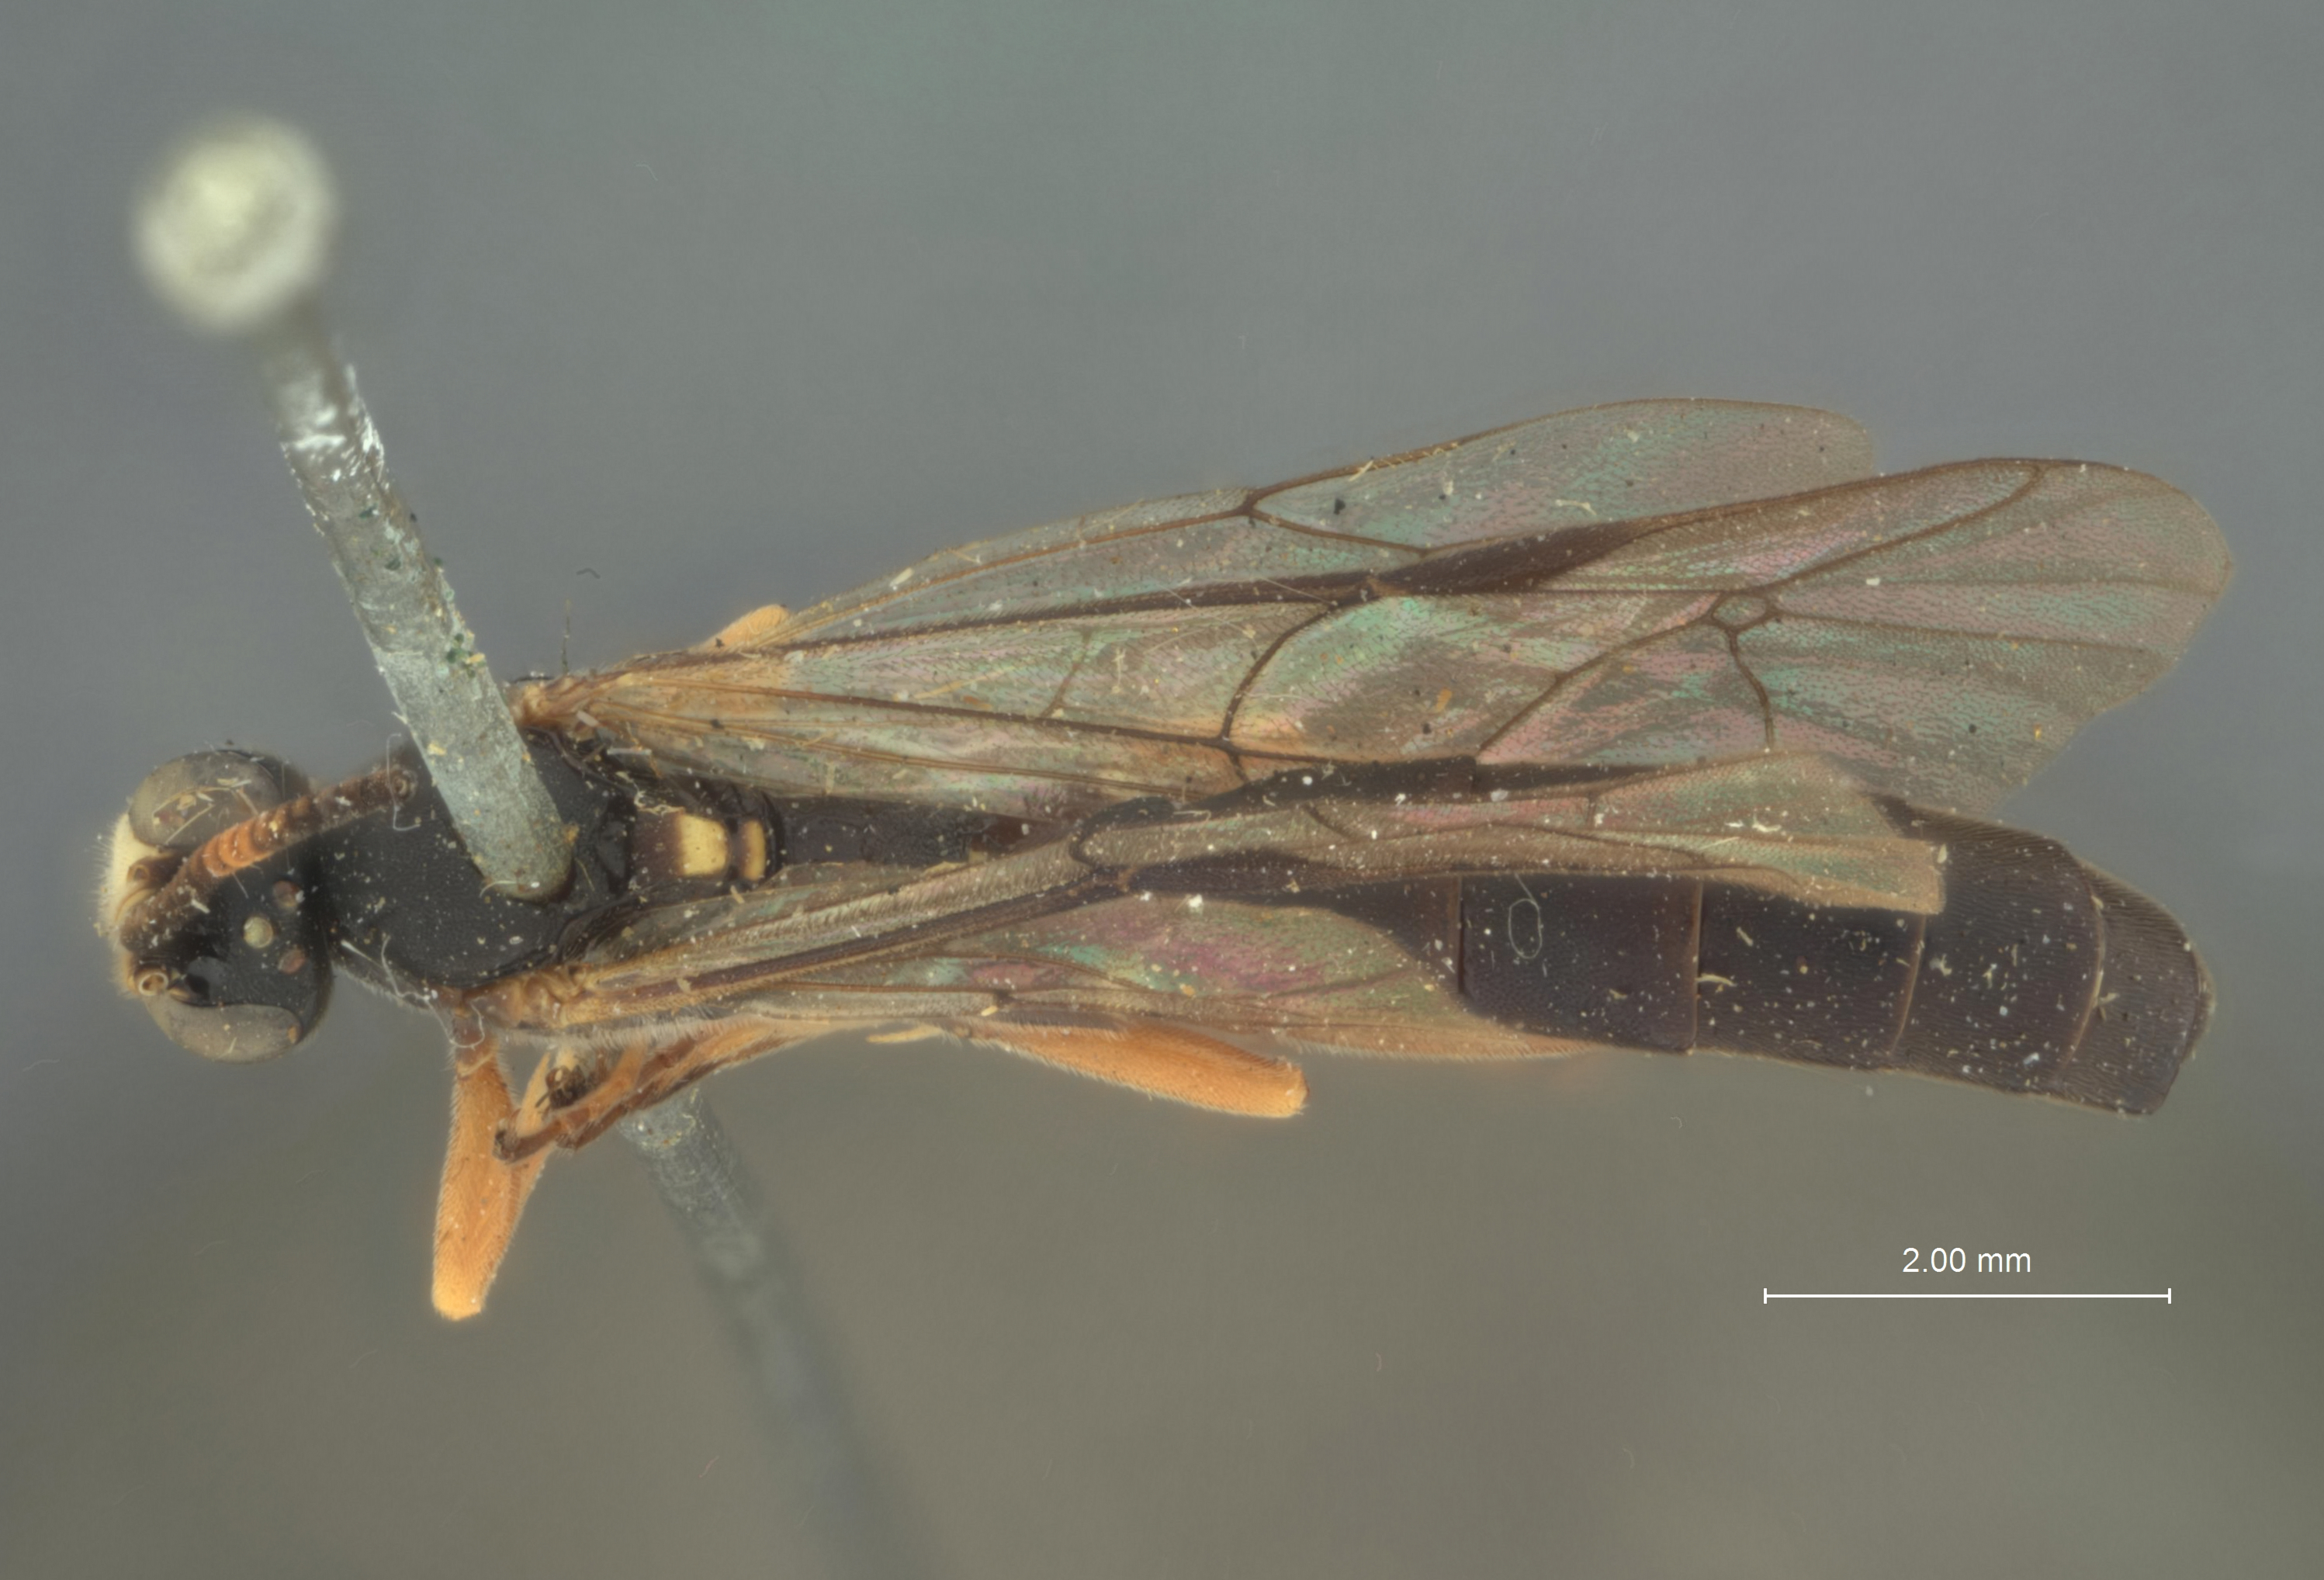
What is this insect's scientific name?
Melanichneumon seldovias
